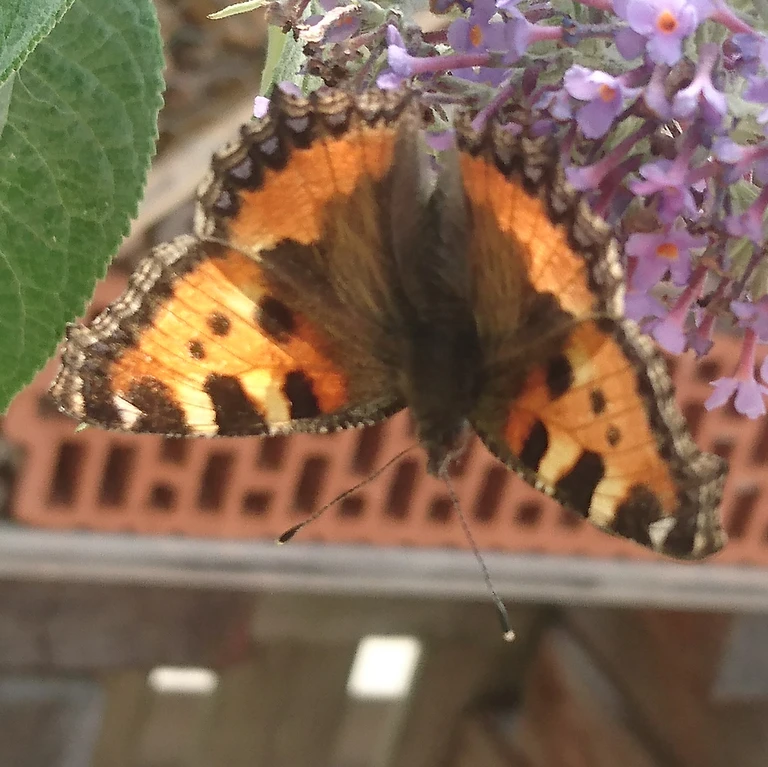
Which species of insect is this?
Aglais urticae
